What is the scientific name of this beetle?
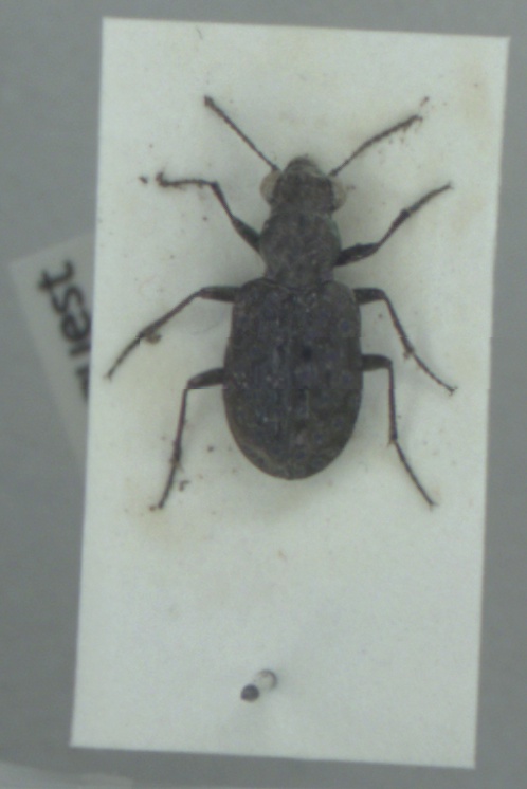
Elaphrus cupreus
